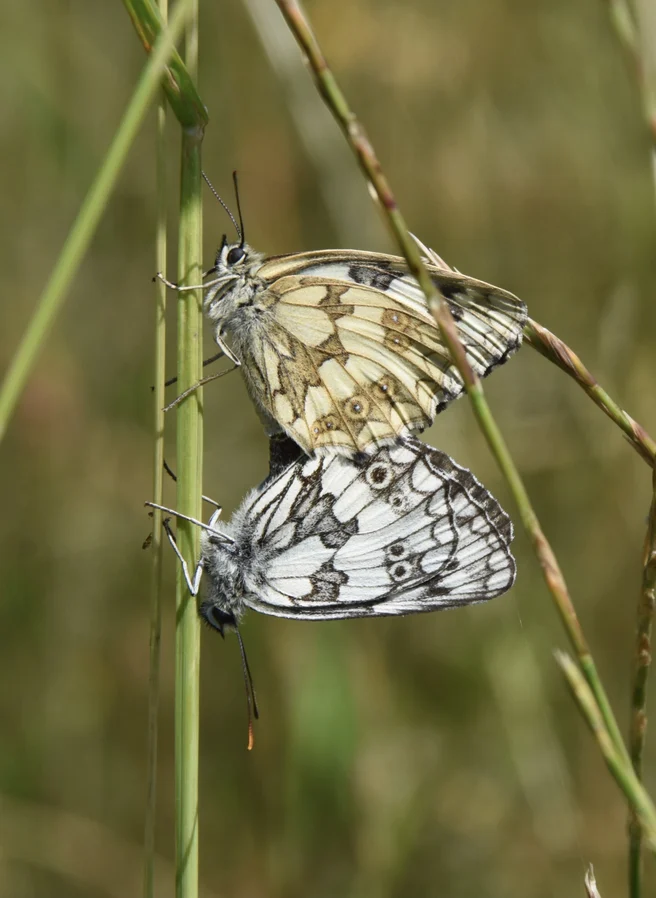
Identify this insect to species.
Melanargia galathea
